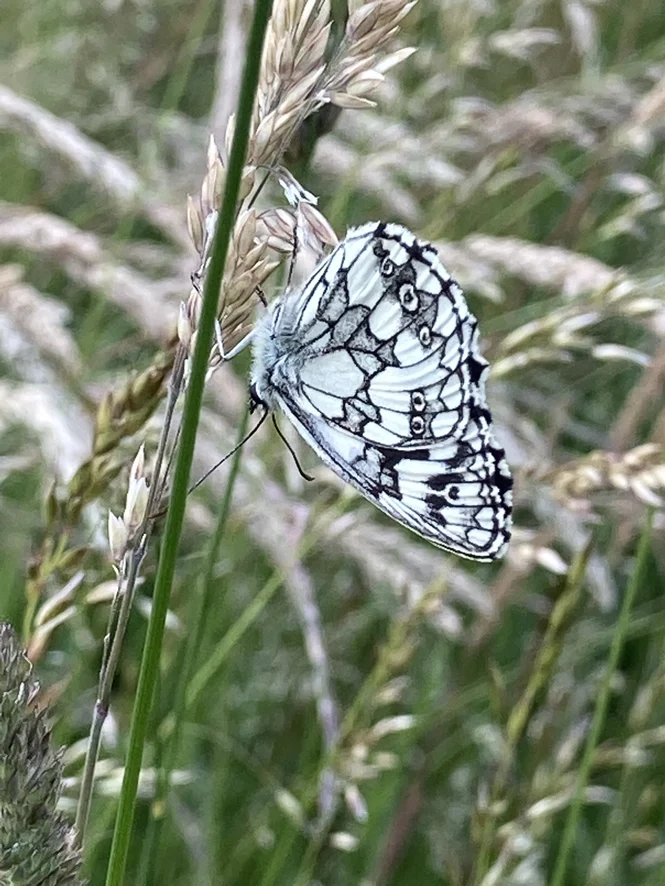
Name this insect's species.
Melanargia galathea
